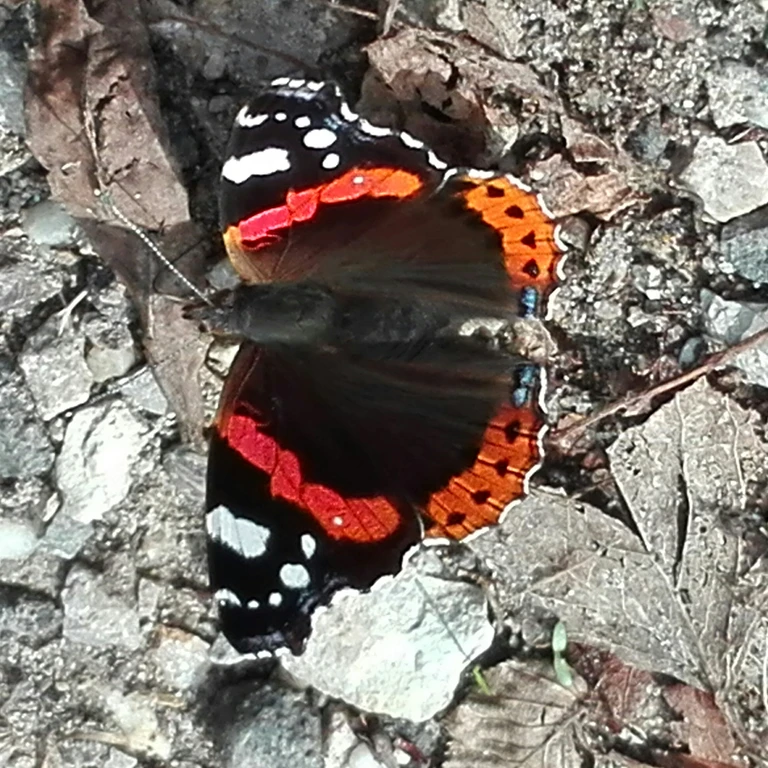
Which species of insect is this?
Vanessa atalanta
